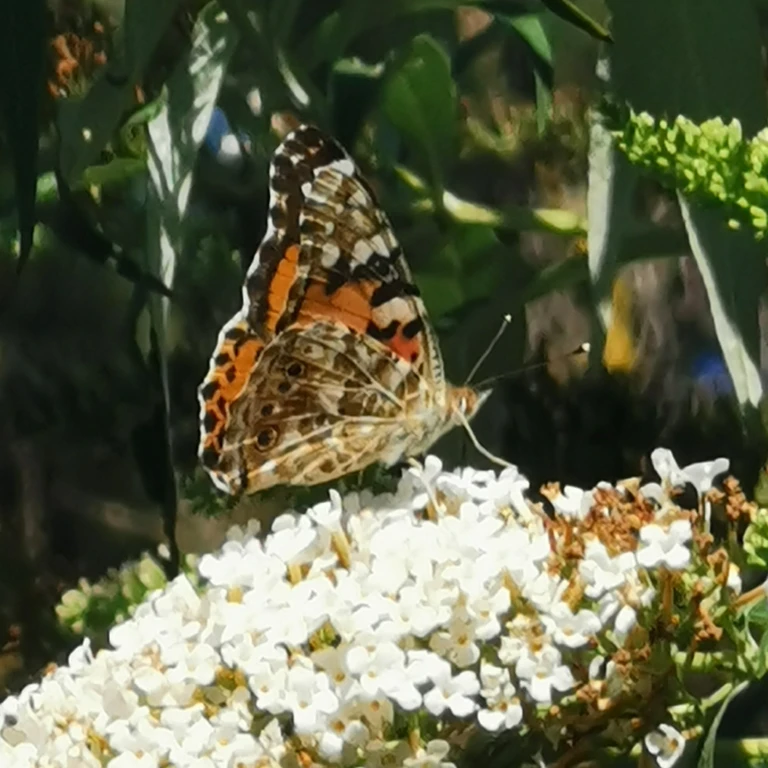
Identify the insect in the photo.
Vanessa cardui
